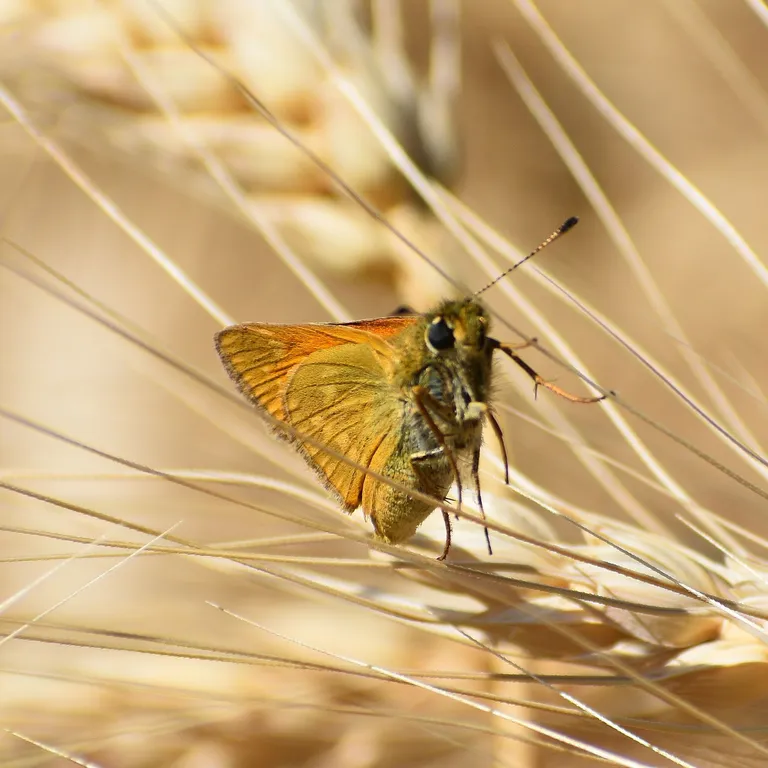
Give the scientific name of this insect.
Ochlodes sylvanus (also Ochlodes venata)
